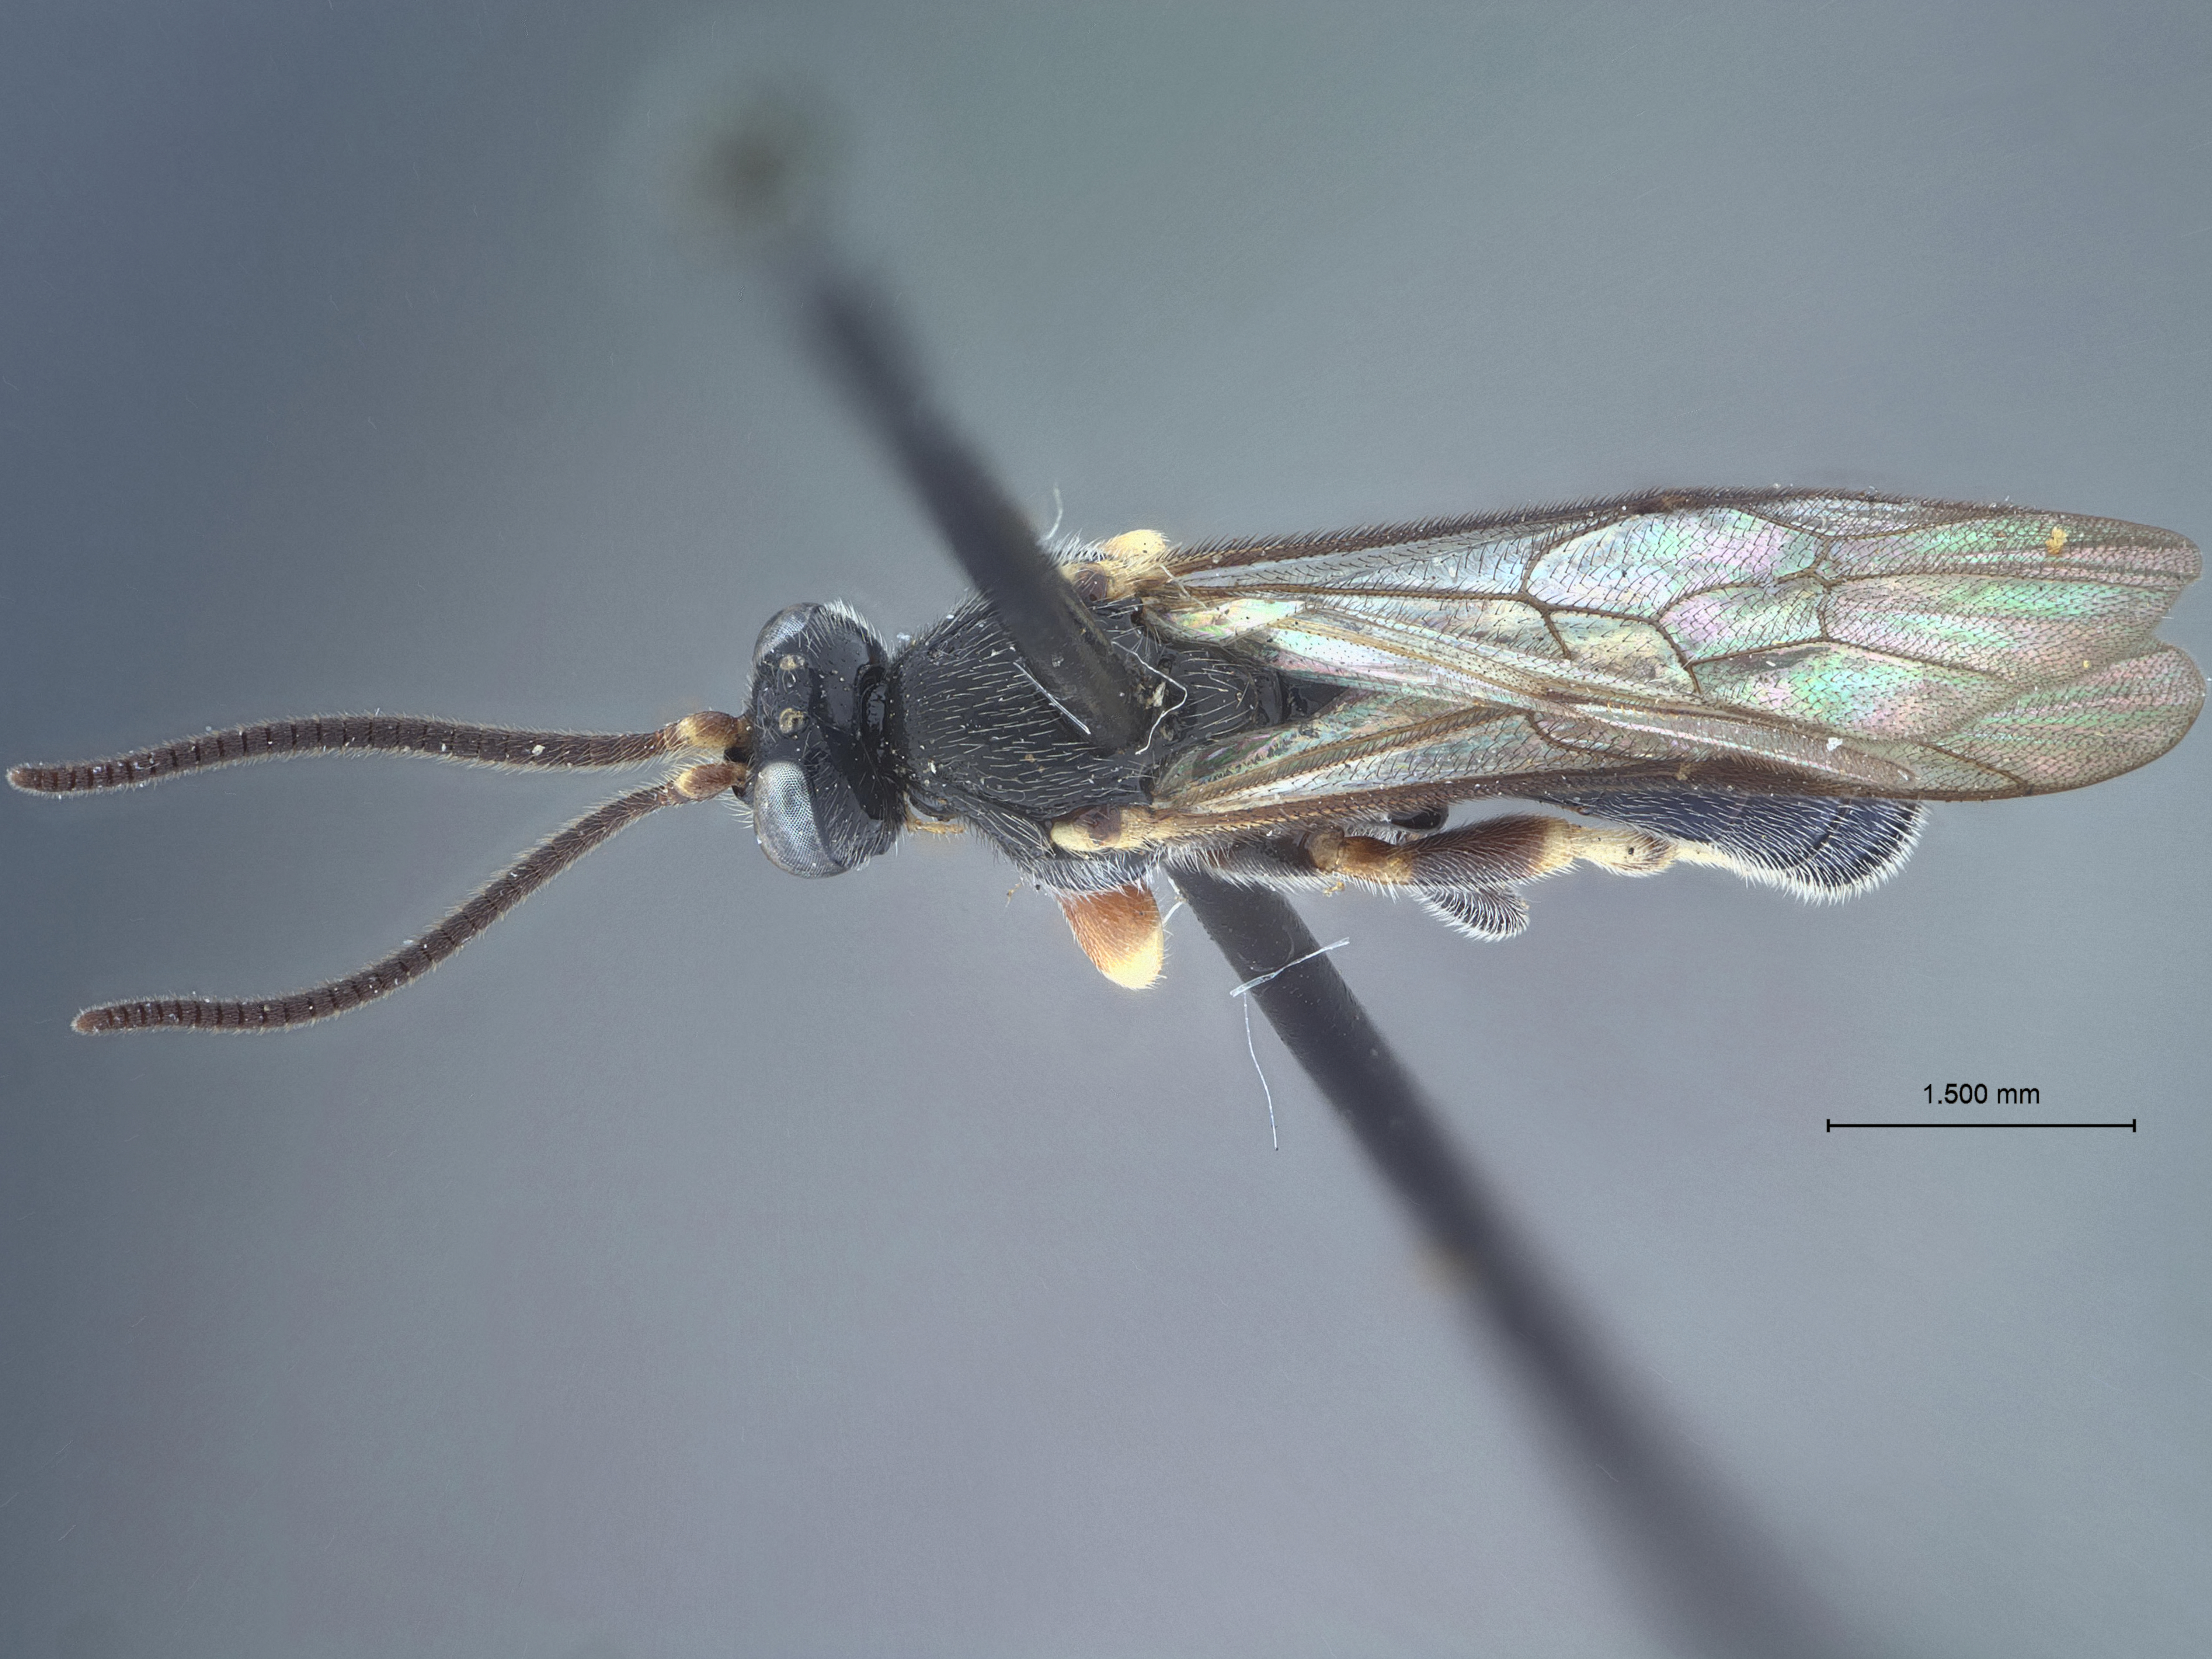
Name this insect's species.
Leurus caeruliventris
